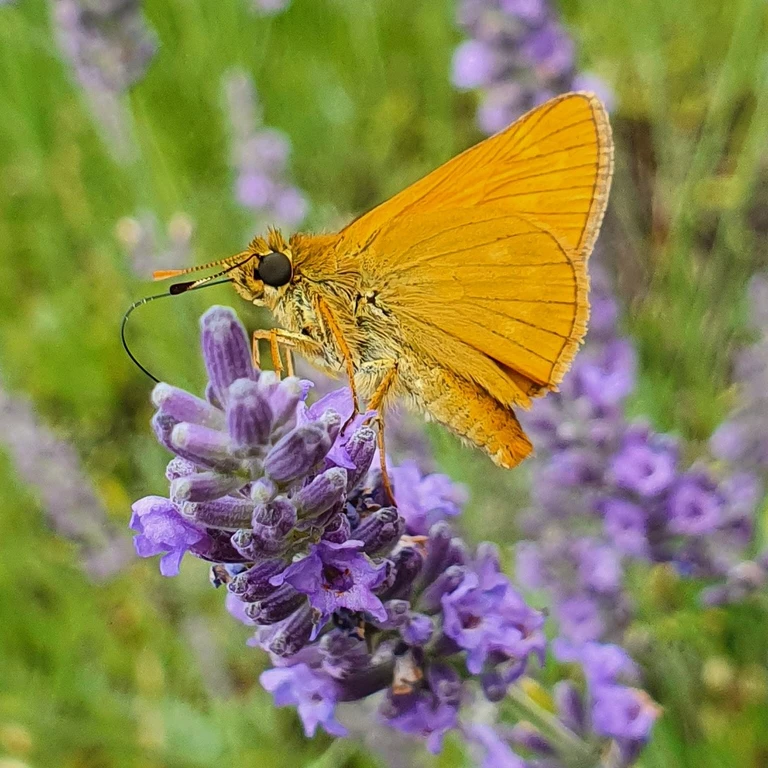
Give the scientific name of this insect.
Ochlodes sylvanus (also Ochlodes venata)
